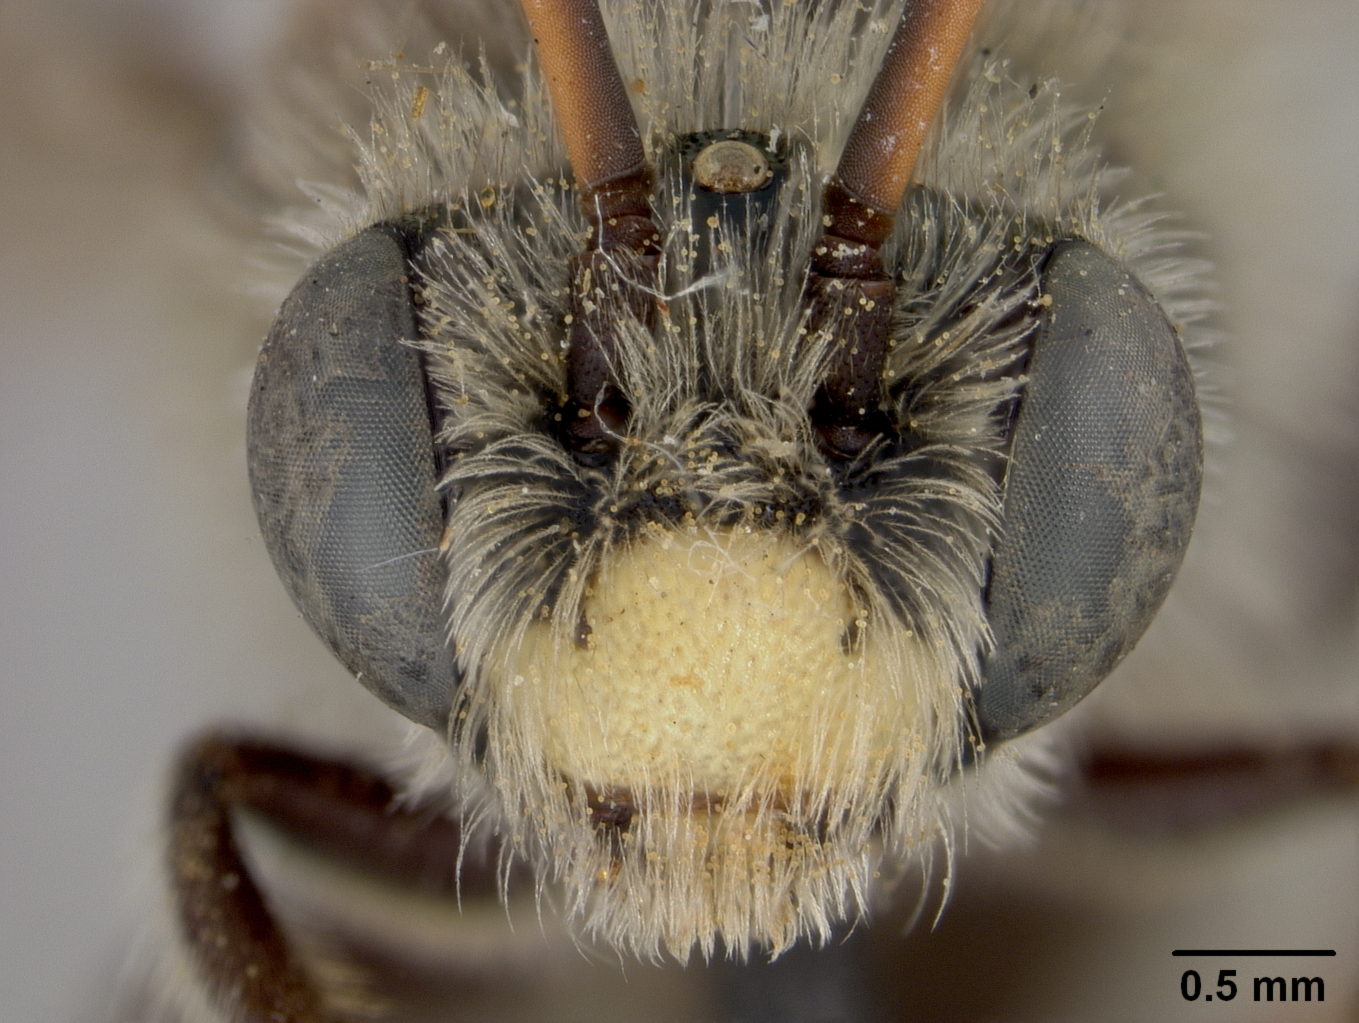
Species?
Melissodes illata
